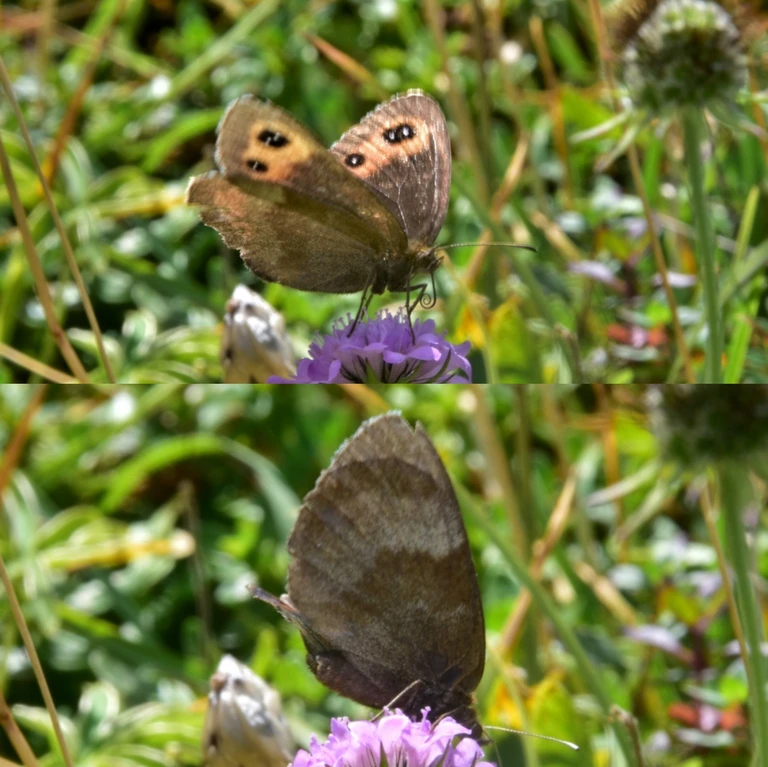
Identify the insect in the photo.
Erebia aethiops
